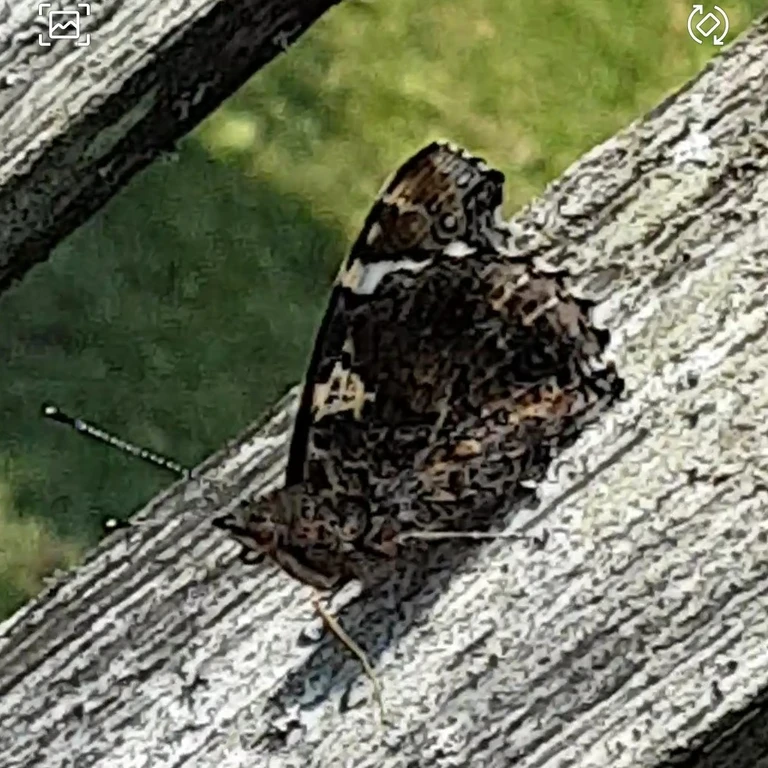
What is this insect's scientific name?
Vanessa atalanta
